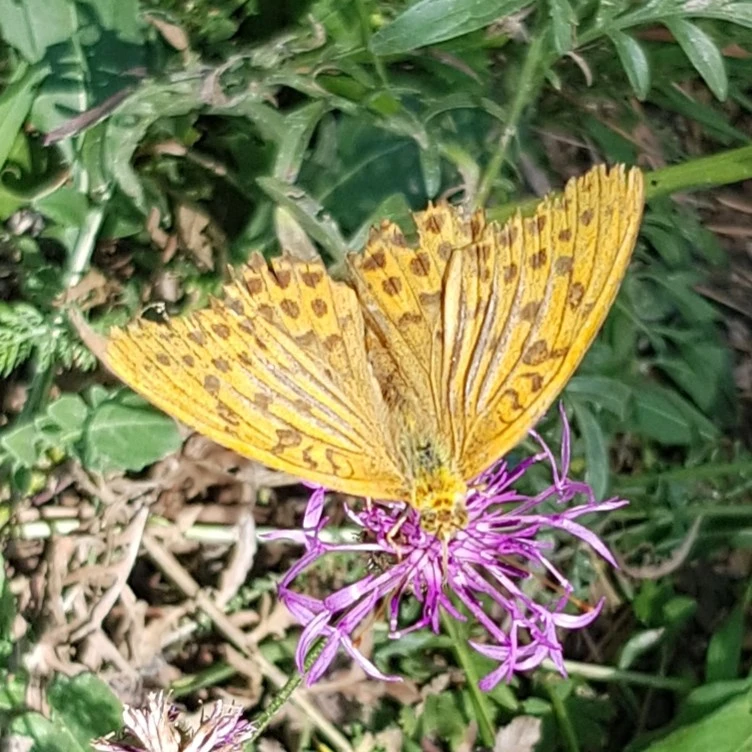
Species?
Argynnis paphia
